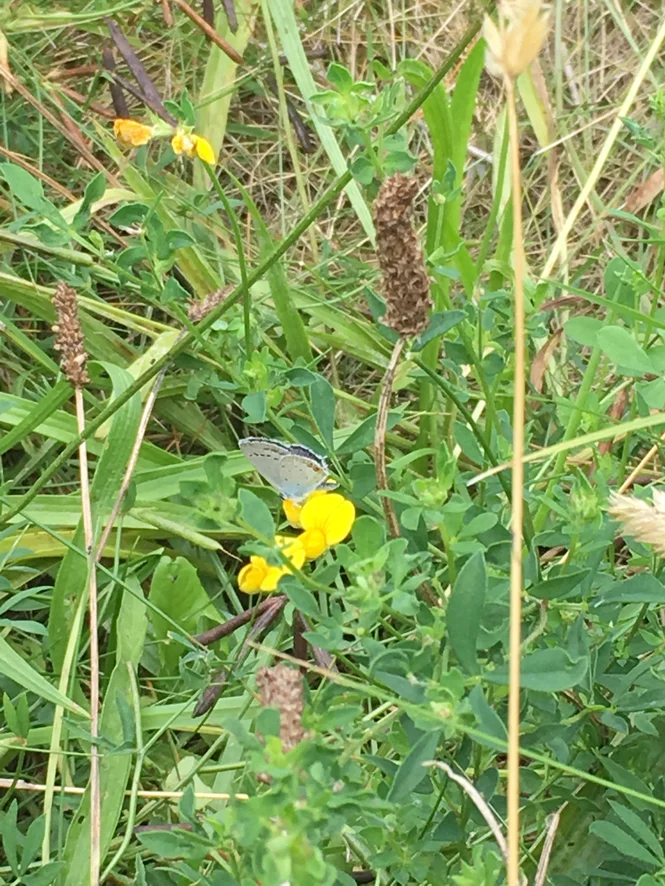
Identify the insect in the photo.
Cupido argiades (also Elkalyce argiades)
